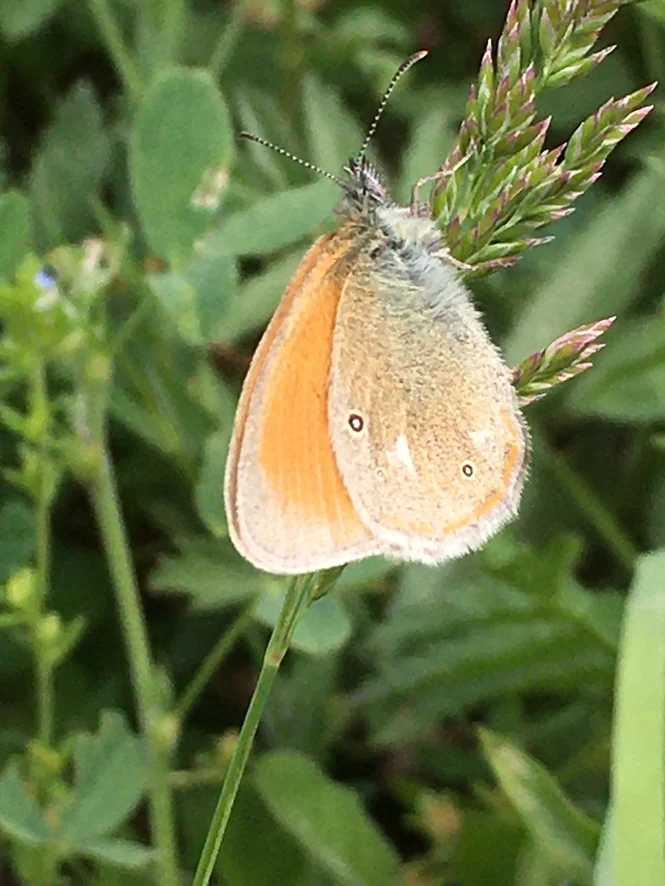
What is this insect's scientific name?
Coenonympha glycerion (also Coenonympha iphis)
